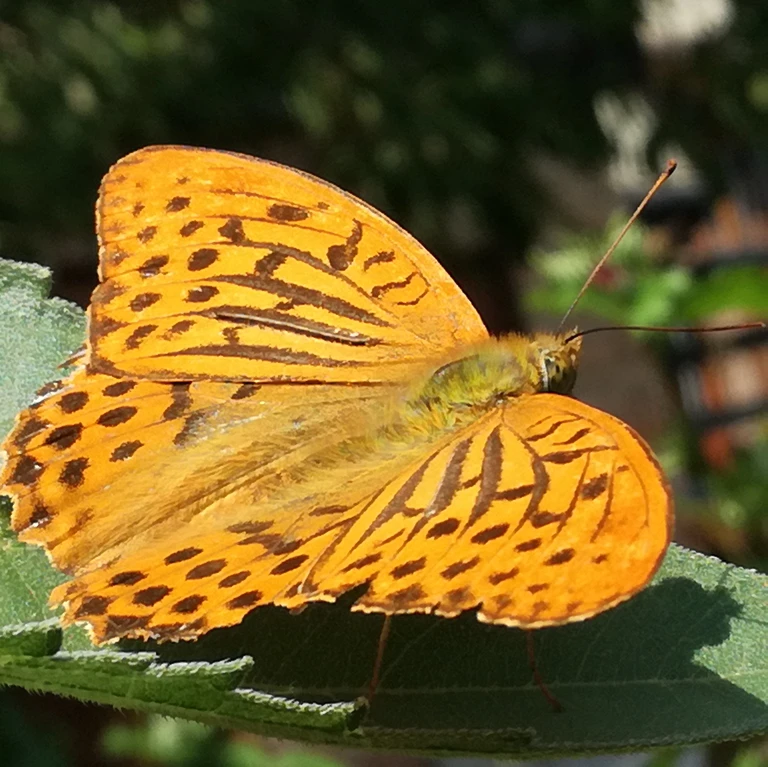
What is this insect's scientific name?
Argynnis paphia
